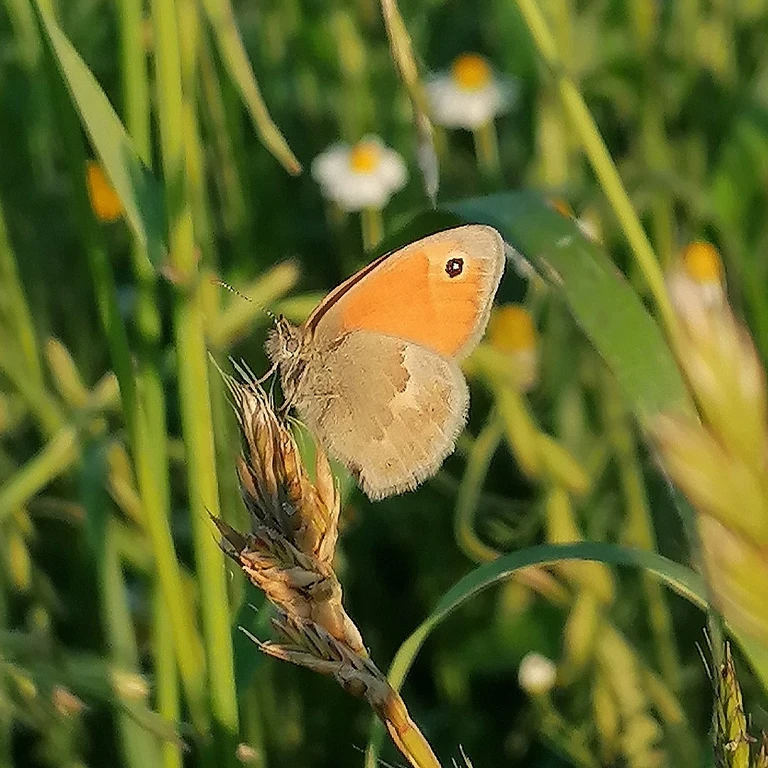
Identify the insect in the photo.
Coenonympha pamphilus
